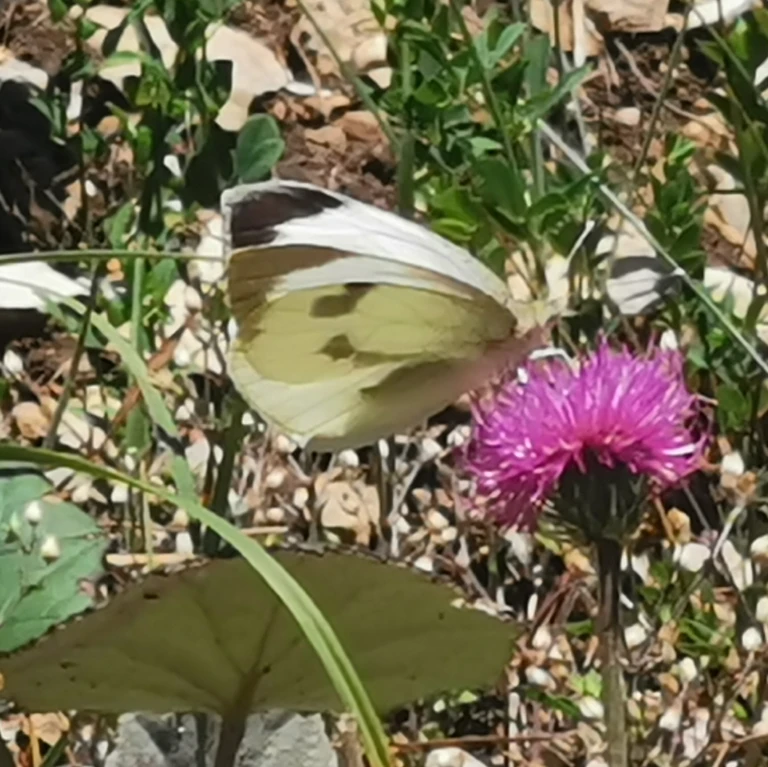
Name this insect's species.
Pieris brassicae
